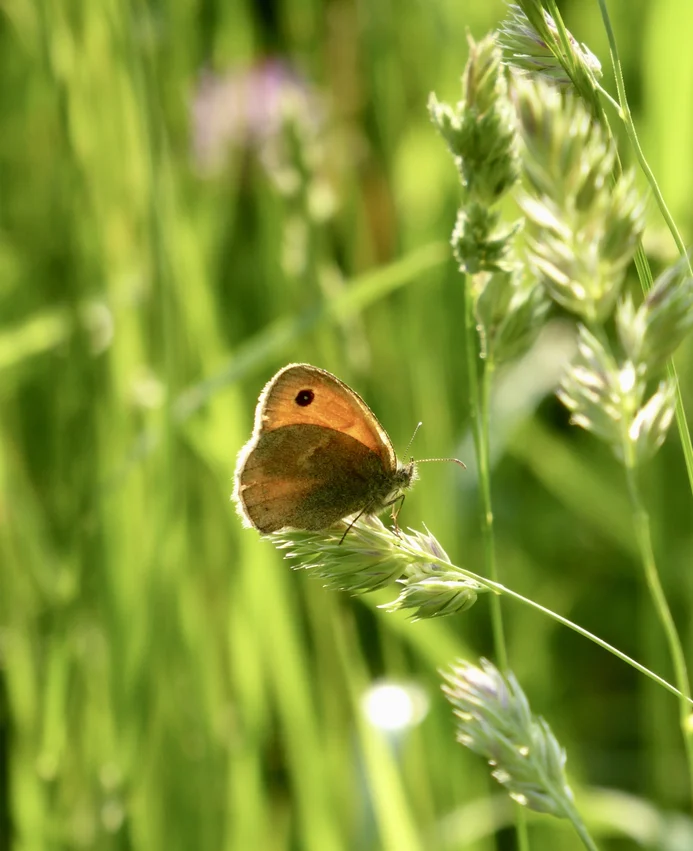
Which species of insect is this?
Coenonympha pamphilus
